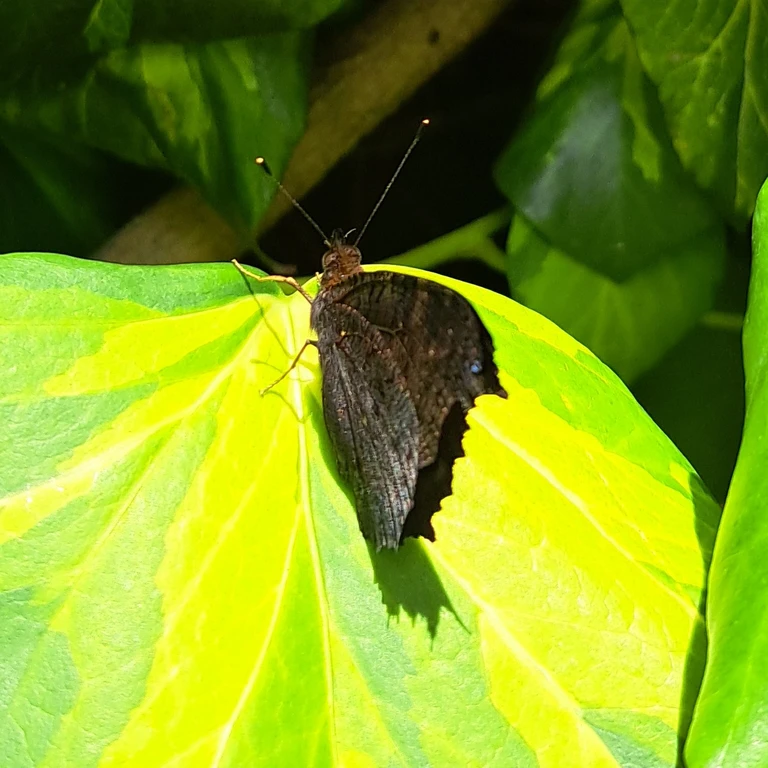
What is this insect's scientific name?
Aglais io
